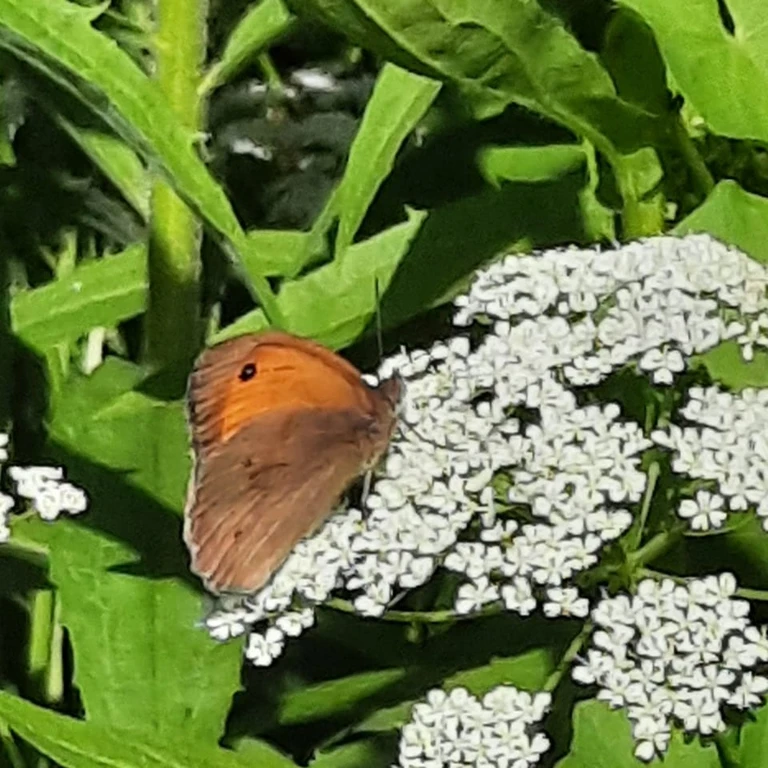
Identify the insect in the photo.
Maniola jurtina
